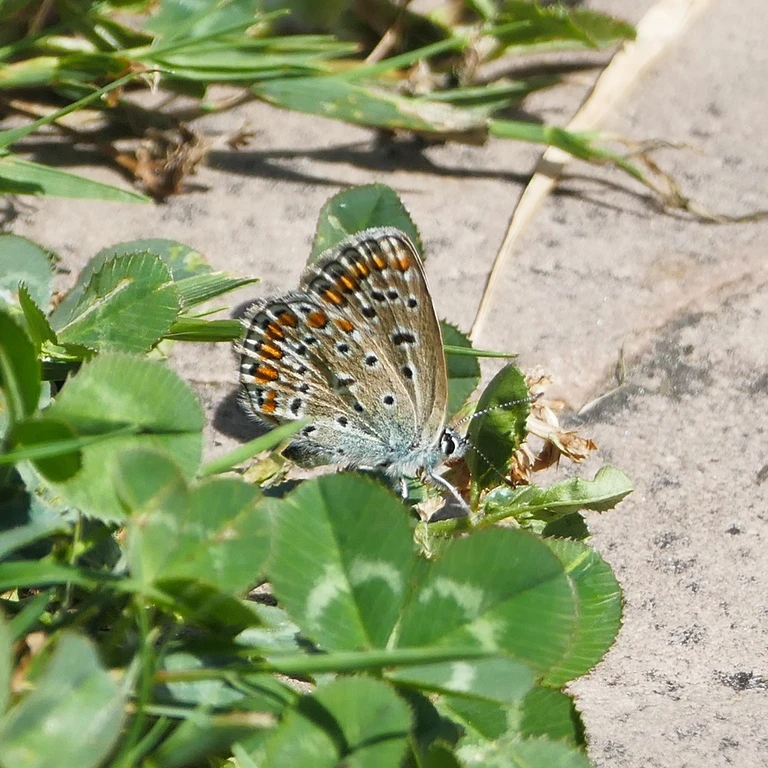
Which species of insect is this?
Polyommatus icarus
